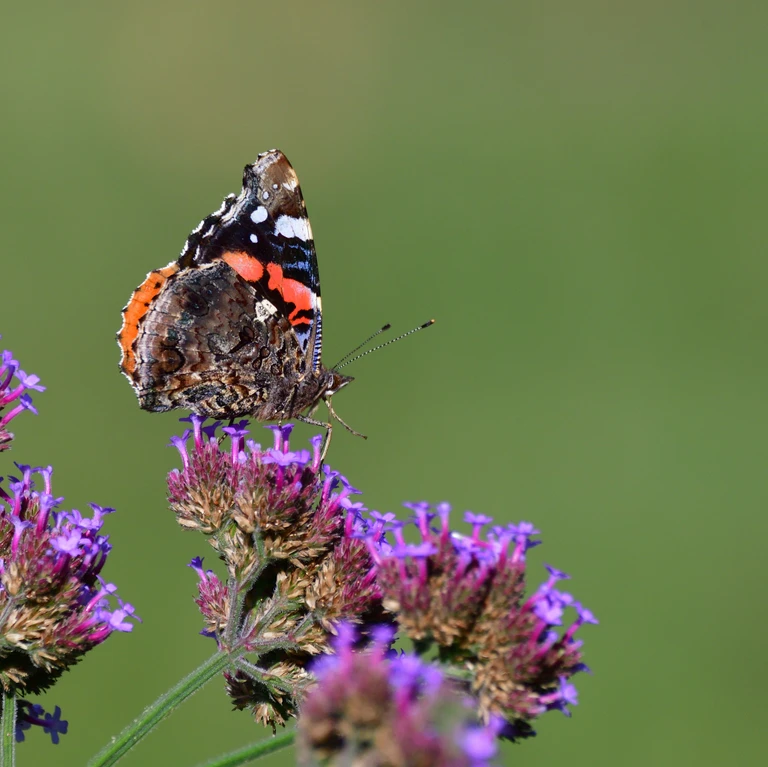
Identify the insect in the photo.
Vanessa atalanta
